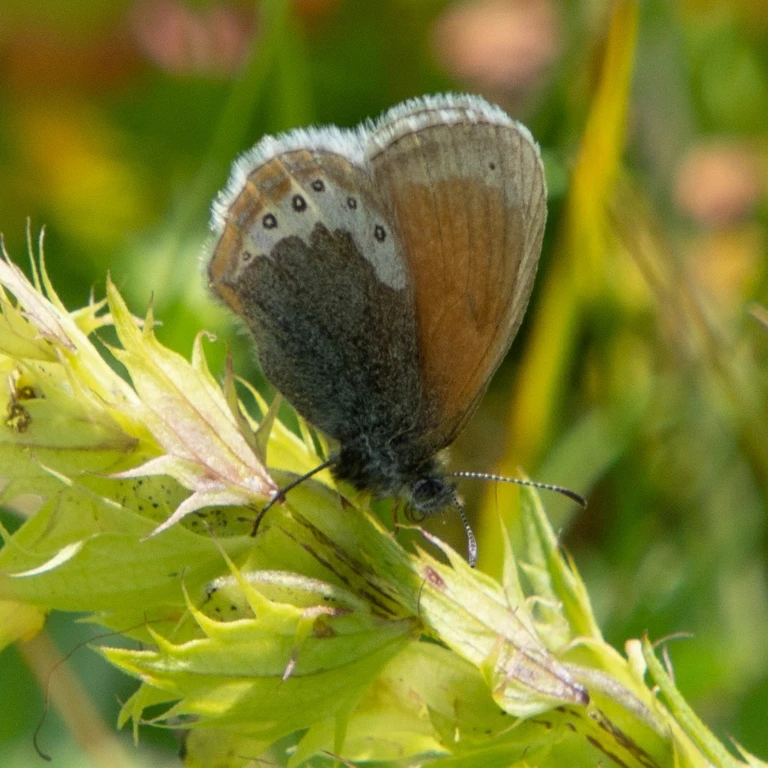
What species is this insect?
Coenonympha gardetta
